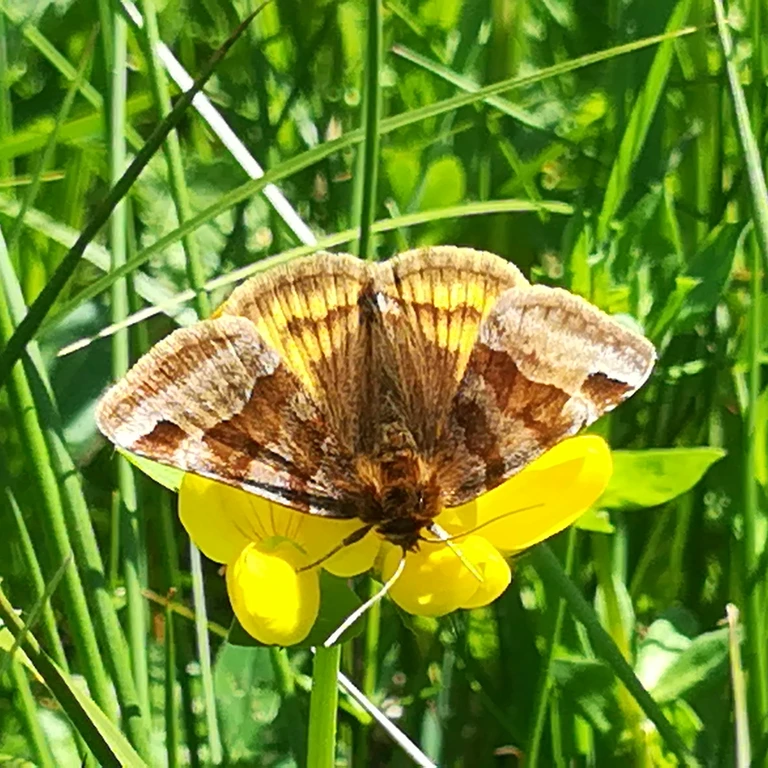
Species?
Euclidia glyphica
